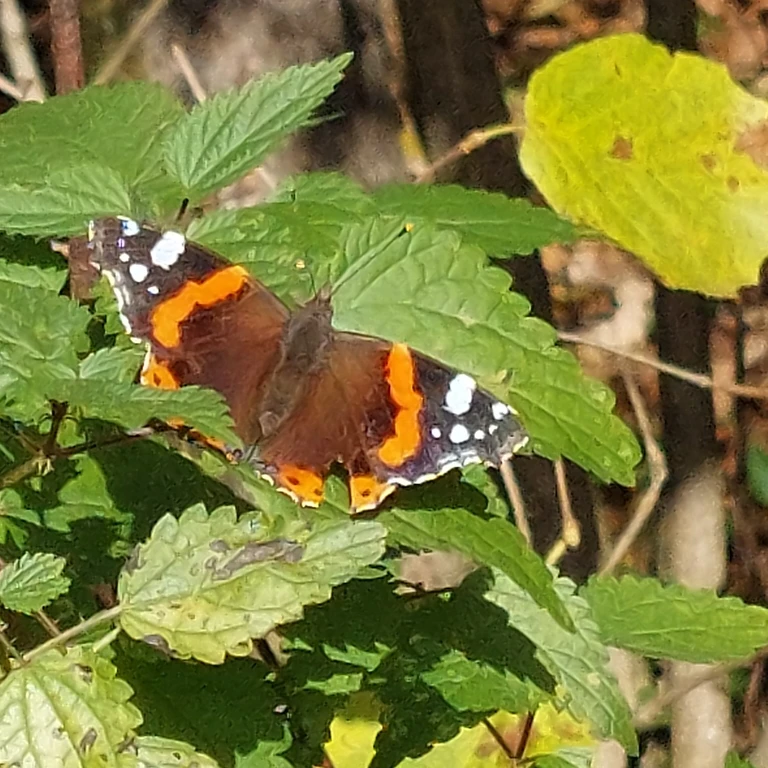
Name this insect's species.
Vanessa atalanta
